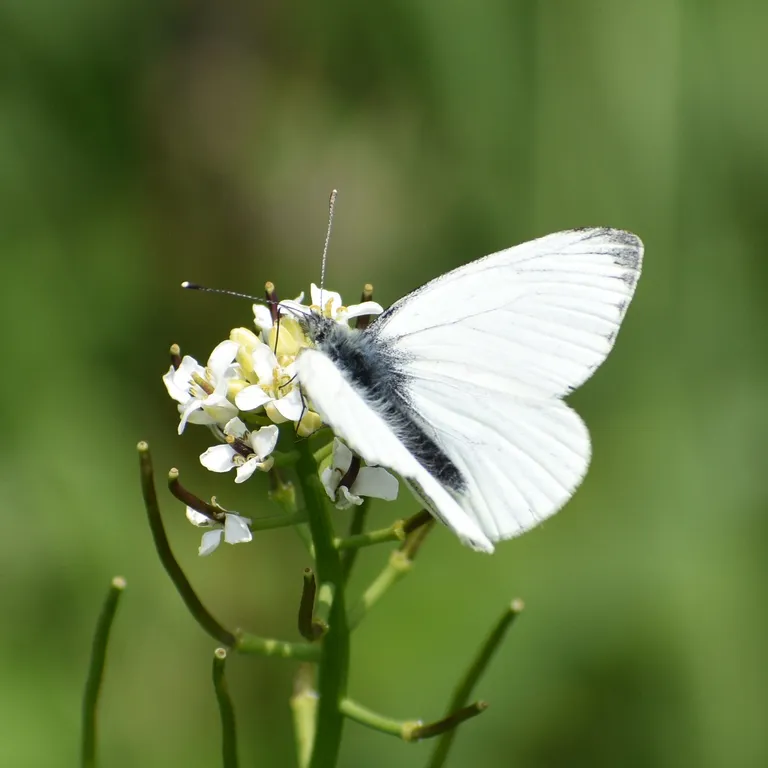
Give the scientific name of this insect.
Pieris napi
